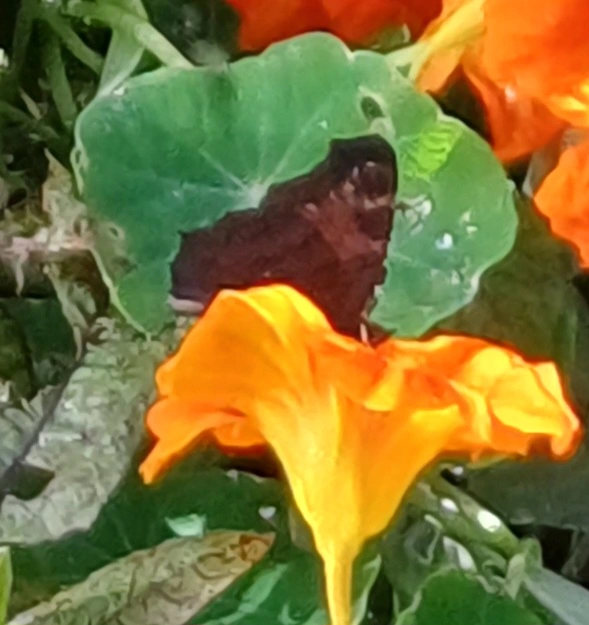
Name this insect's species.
Aglais io
